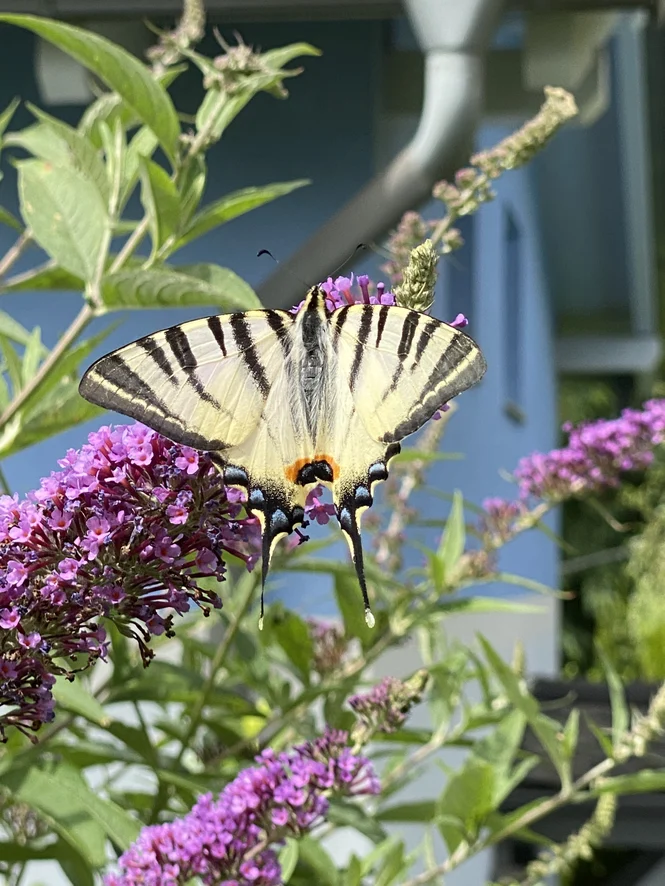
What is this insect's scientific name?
Iphiclides podalirius
